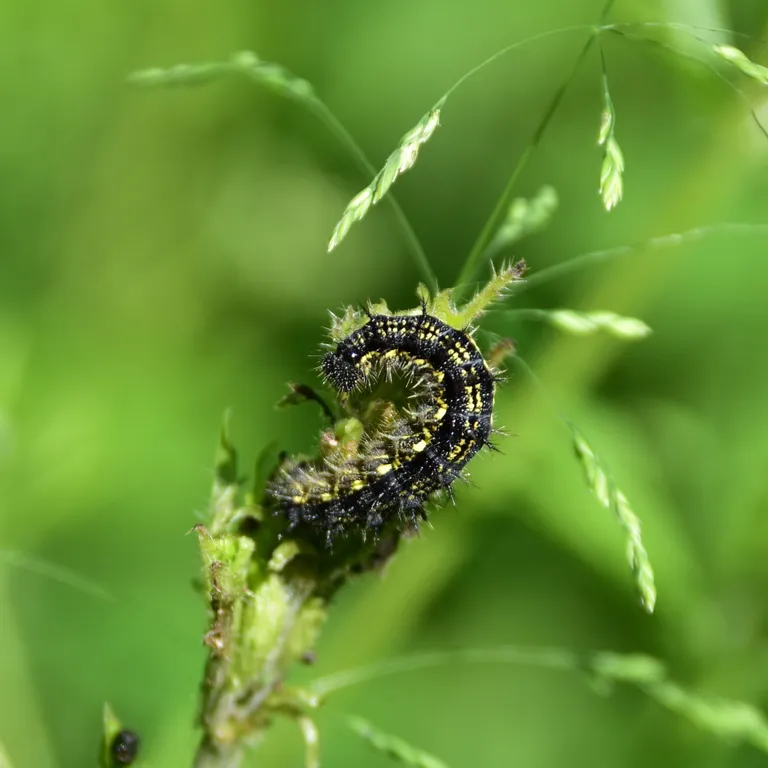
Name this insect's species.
Aglais urticae
